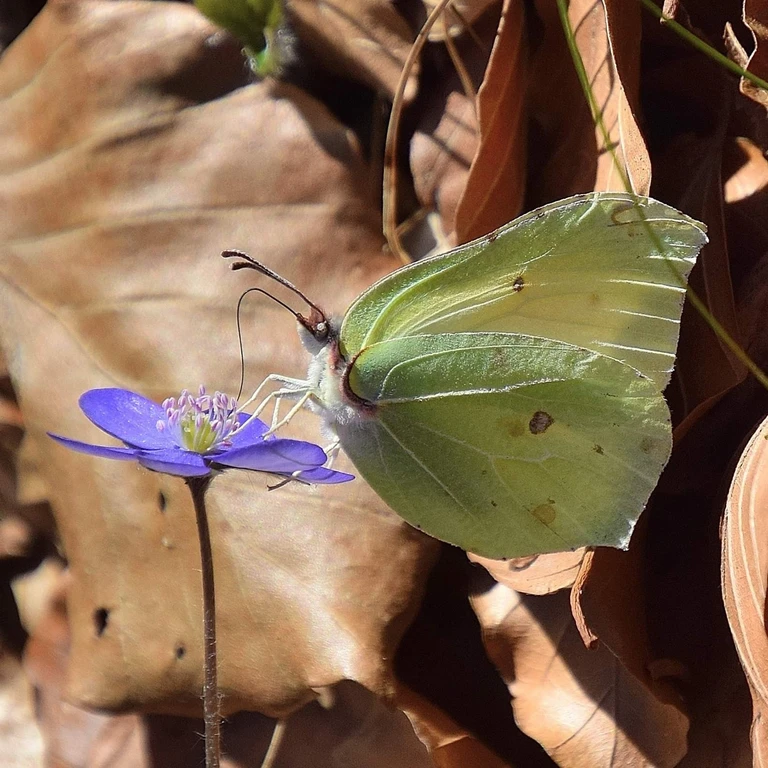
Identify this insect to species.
Gonepteryx rhamni
